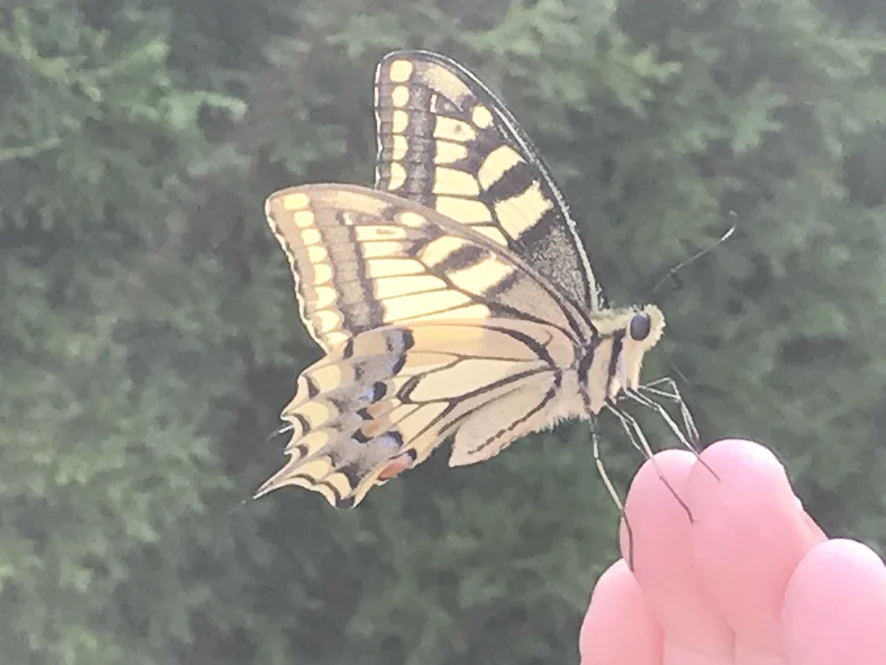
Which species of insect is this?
Papilio machaon
